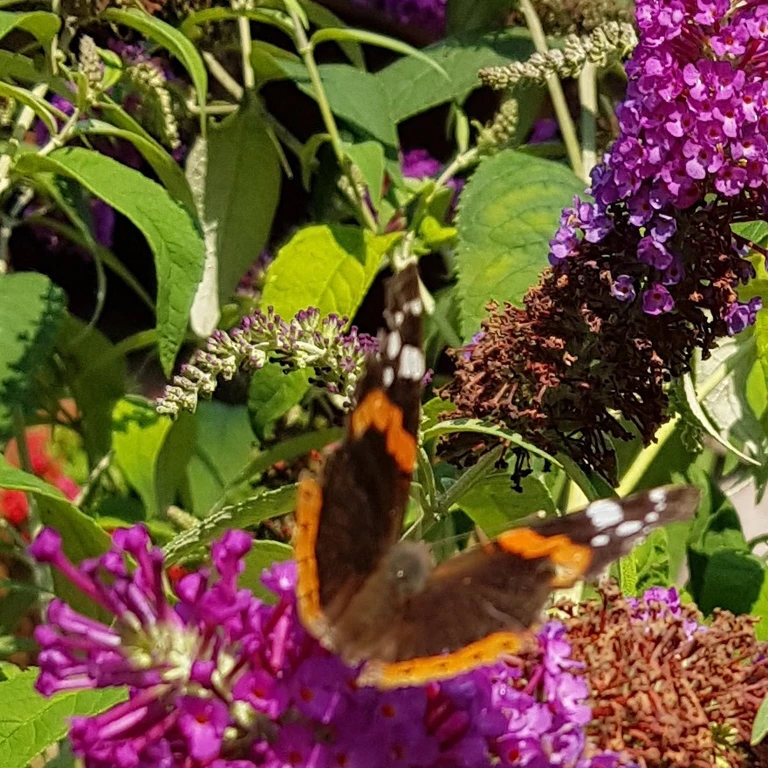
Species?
Vanessa atalanta
